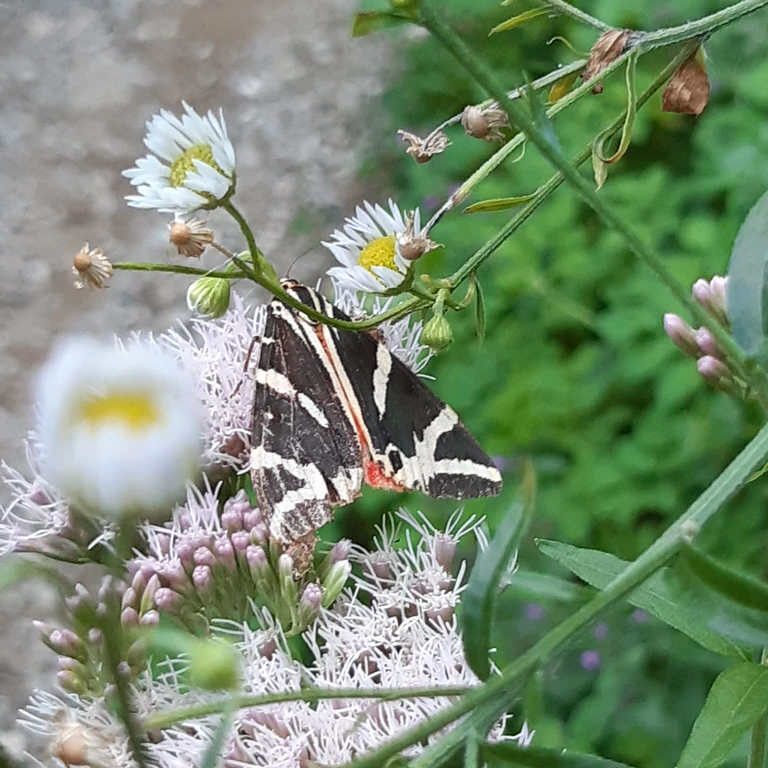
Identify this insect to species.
Euplagia quadripunctaria
